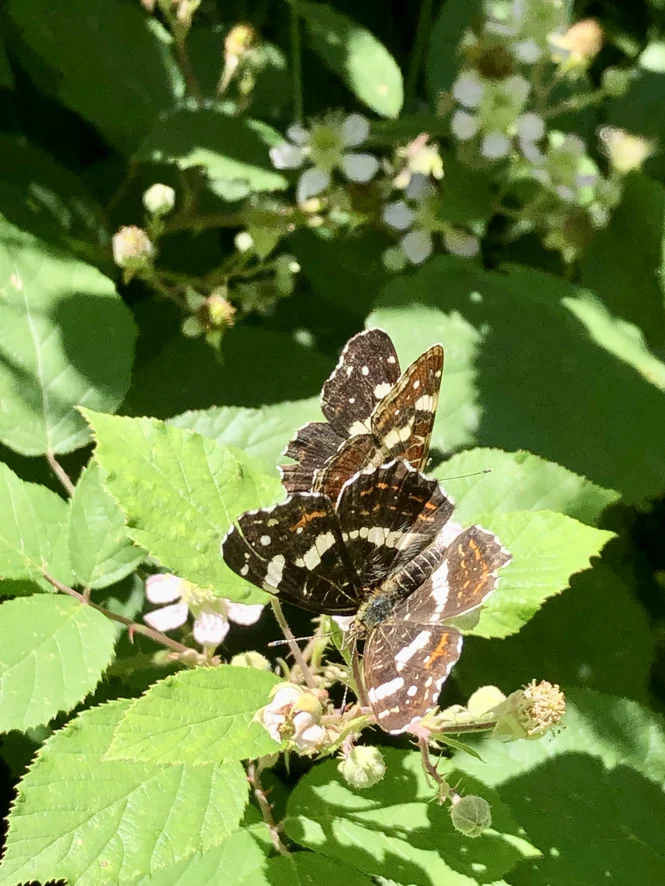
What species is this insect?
Araschnia levana
